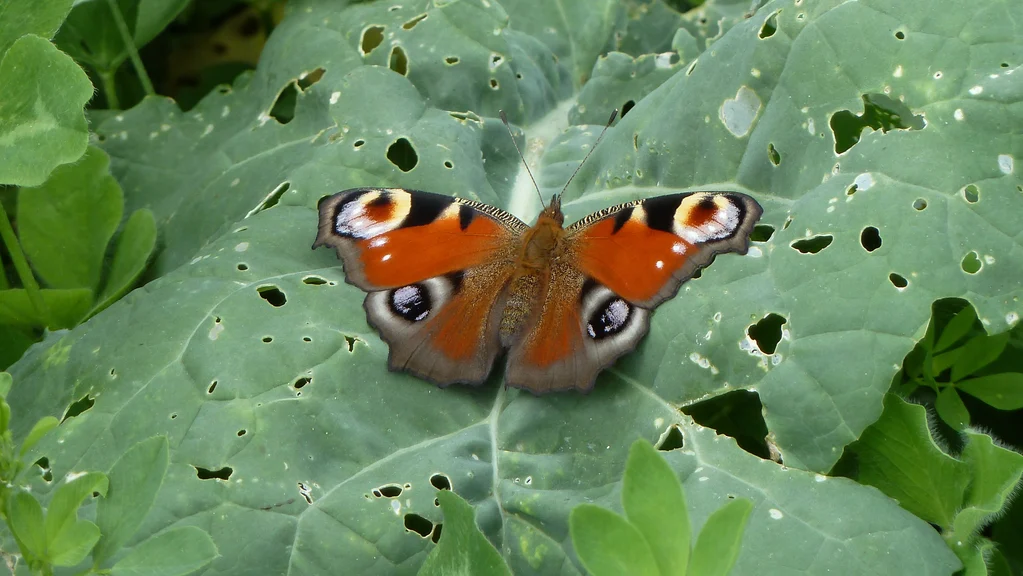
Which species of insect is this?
Aglais io
